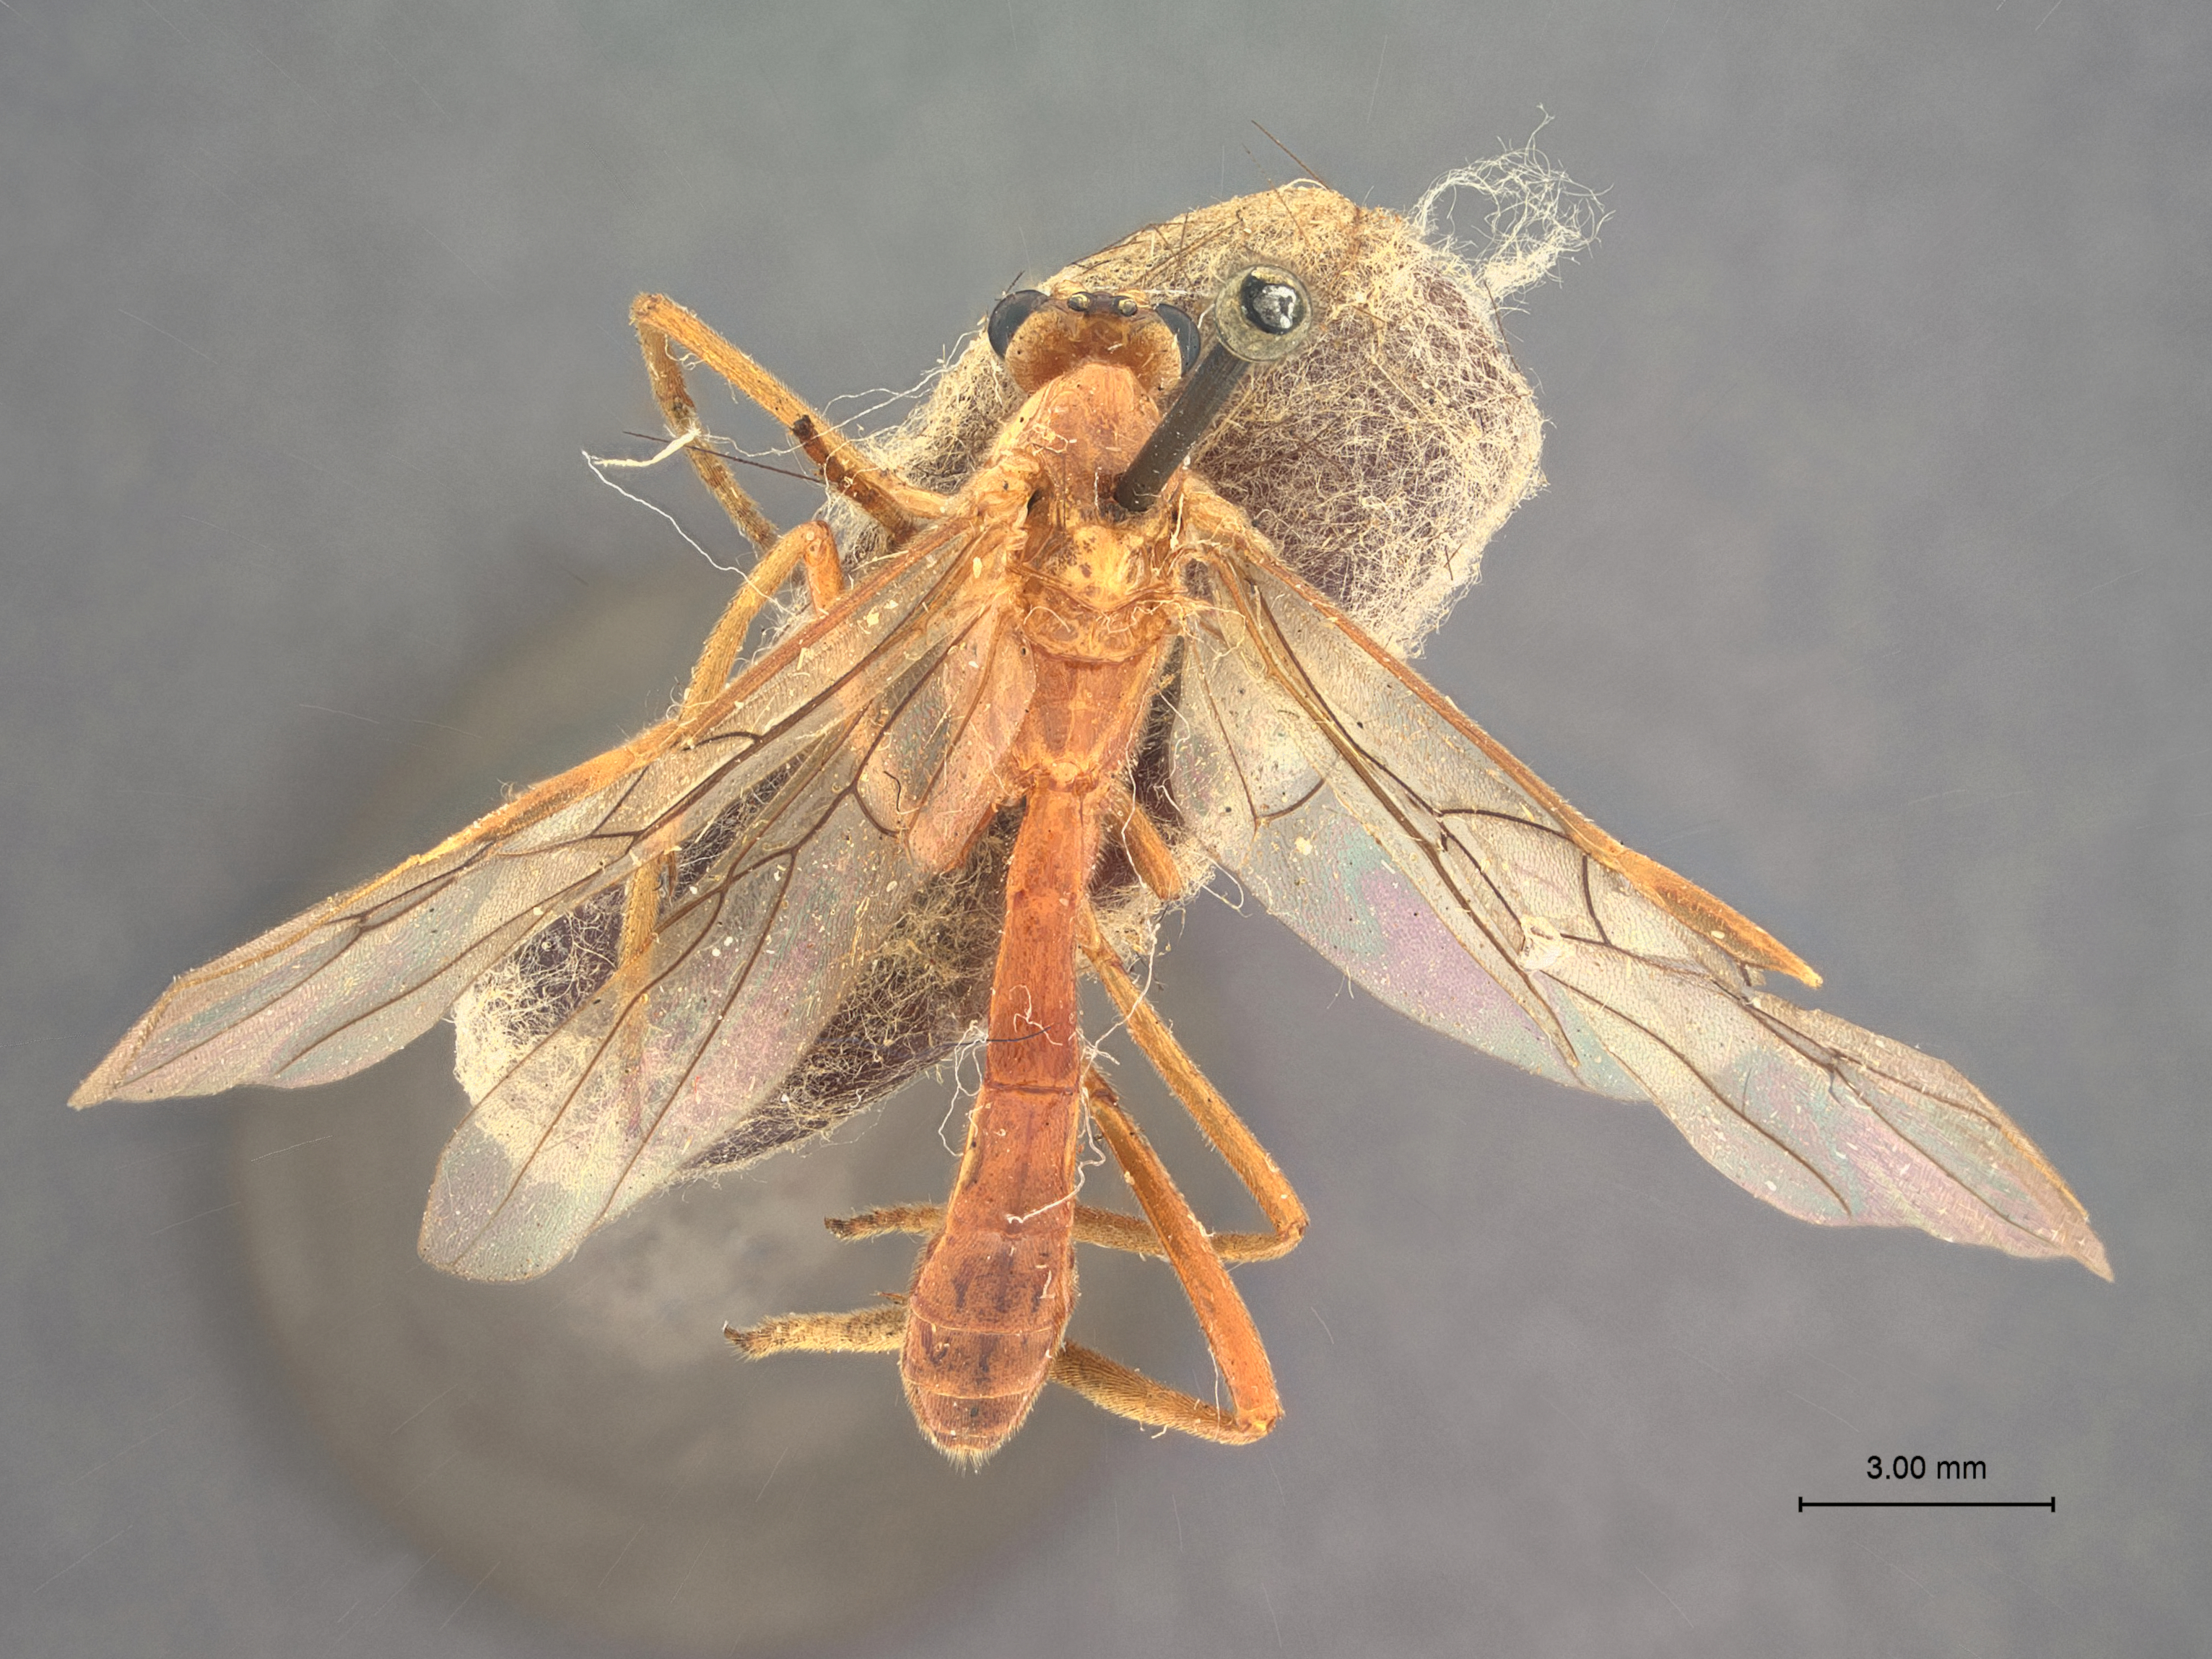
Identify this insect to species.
Macrocentrus gravitarsis
